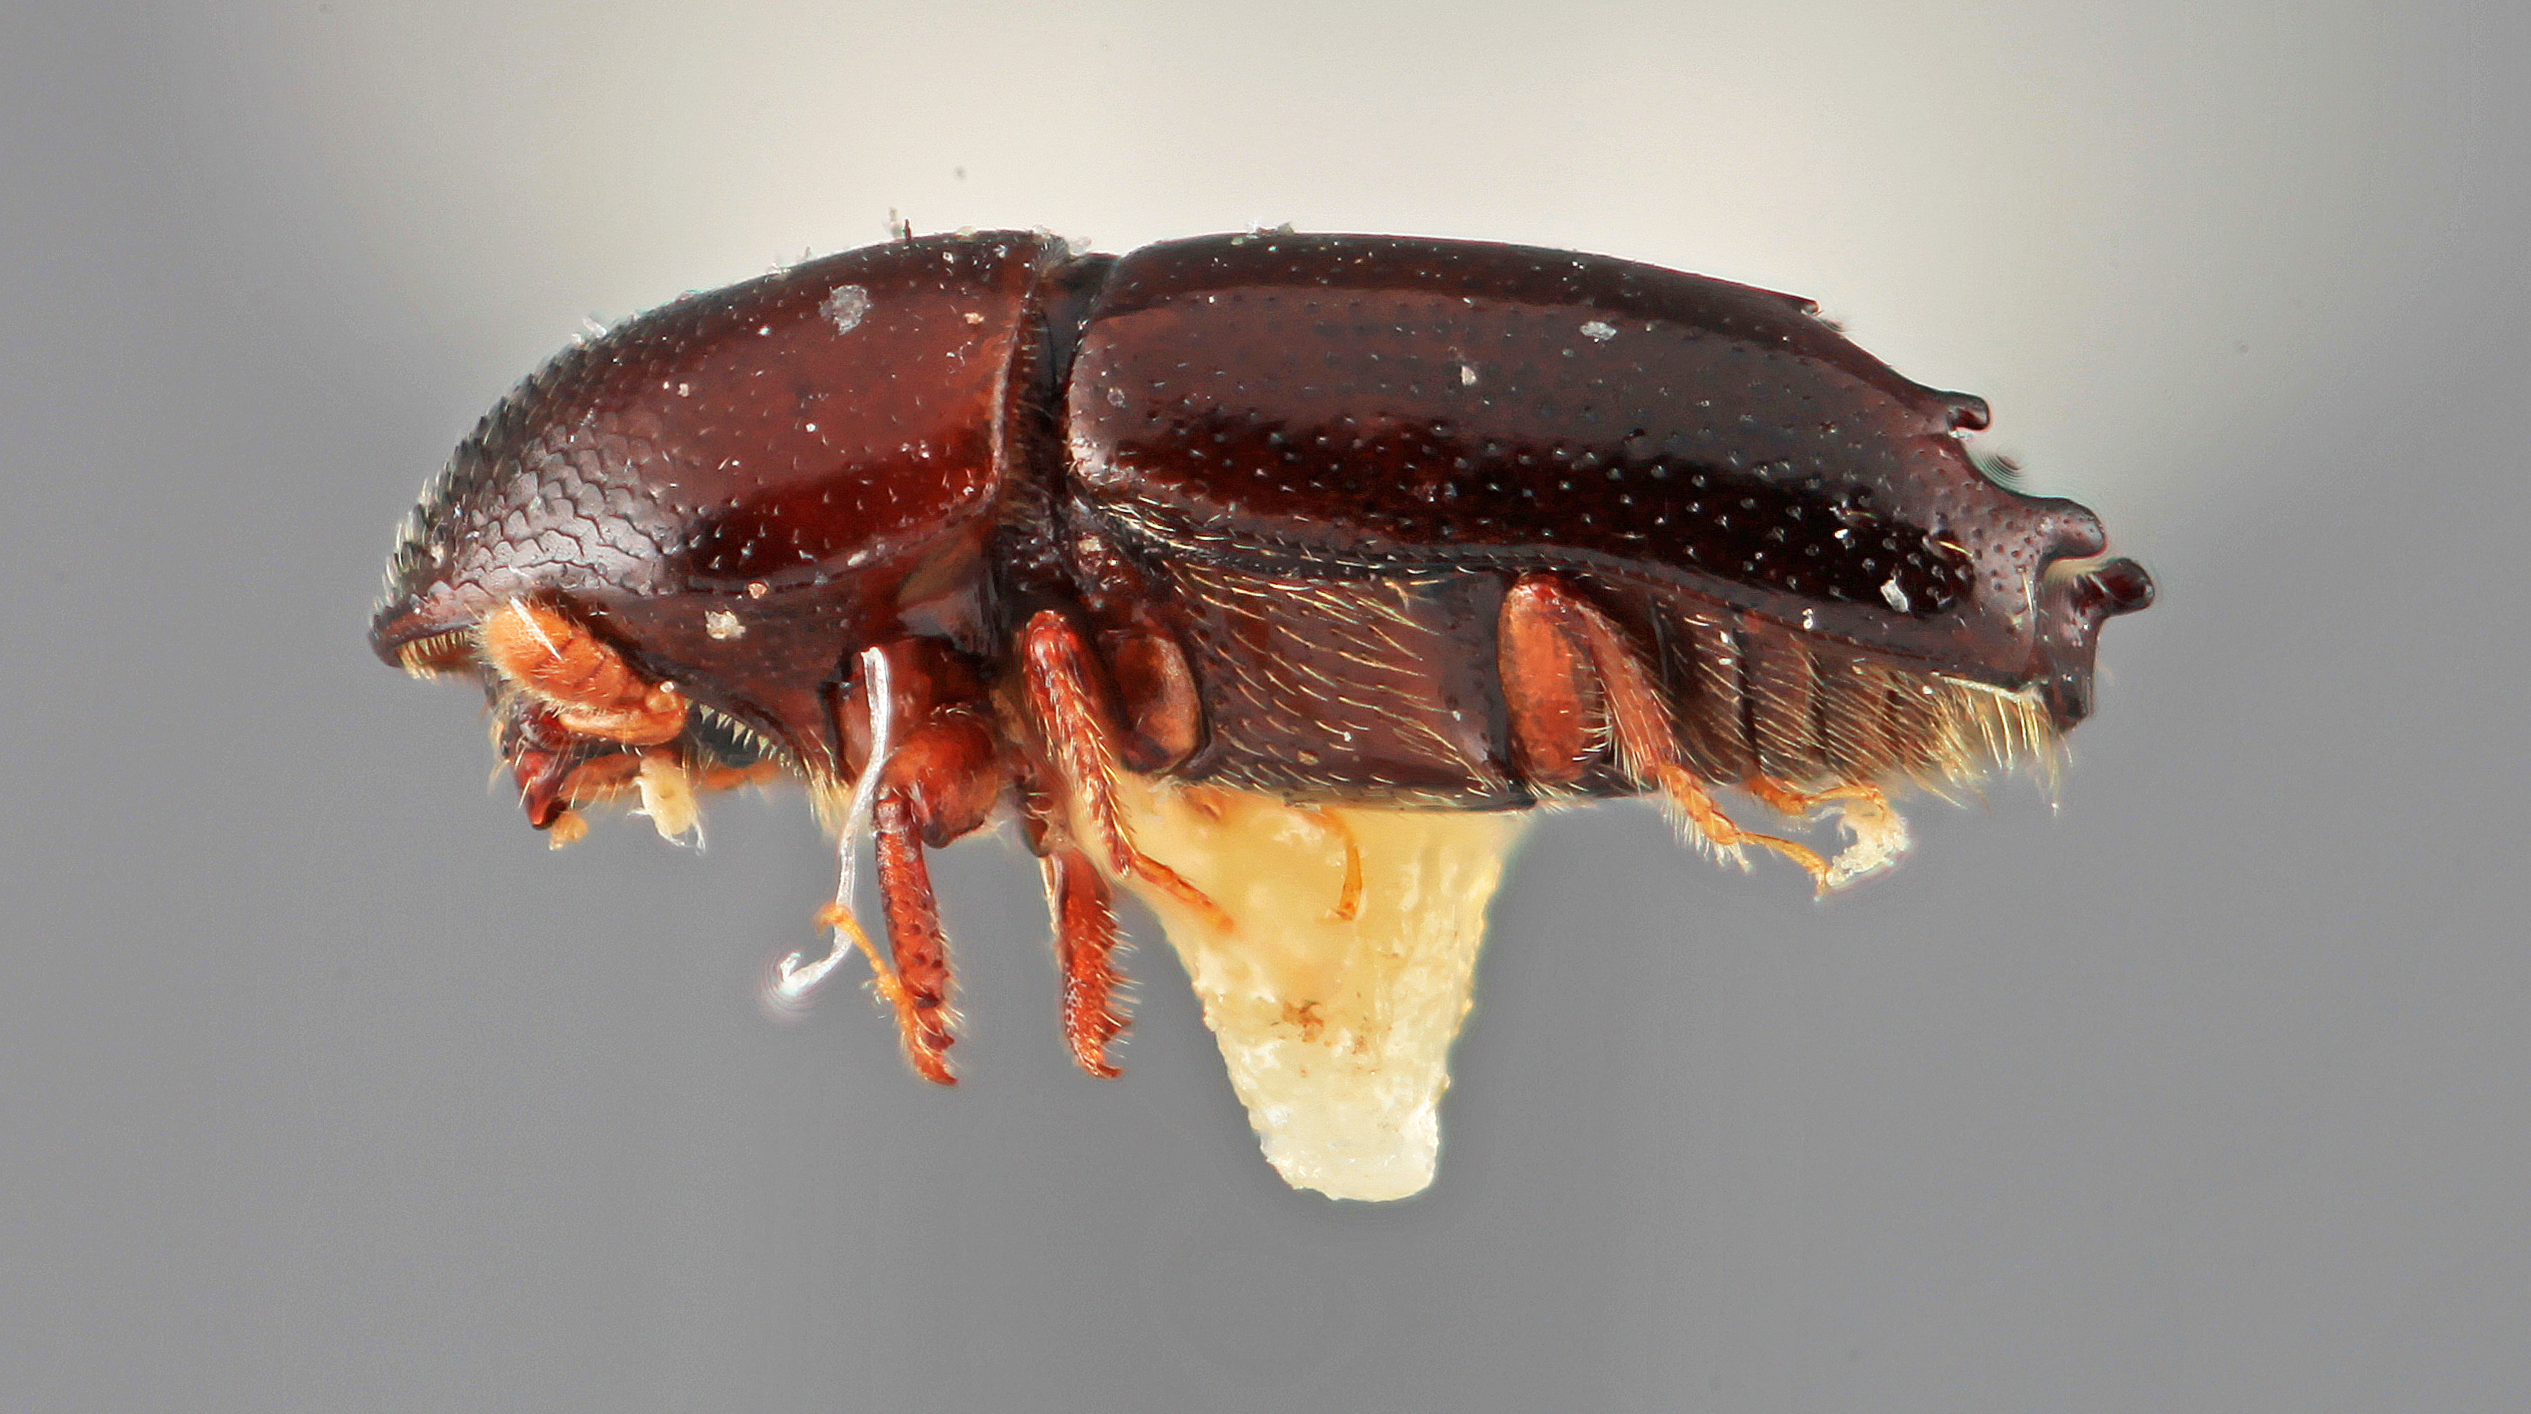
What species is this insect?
Tricolus fenoris
